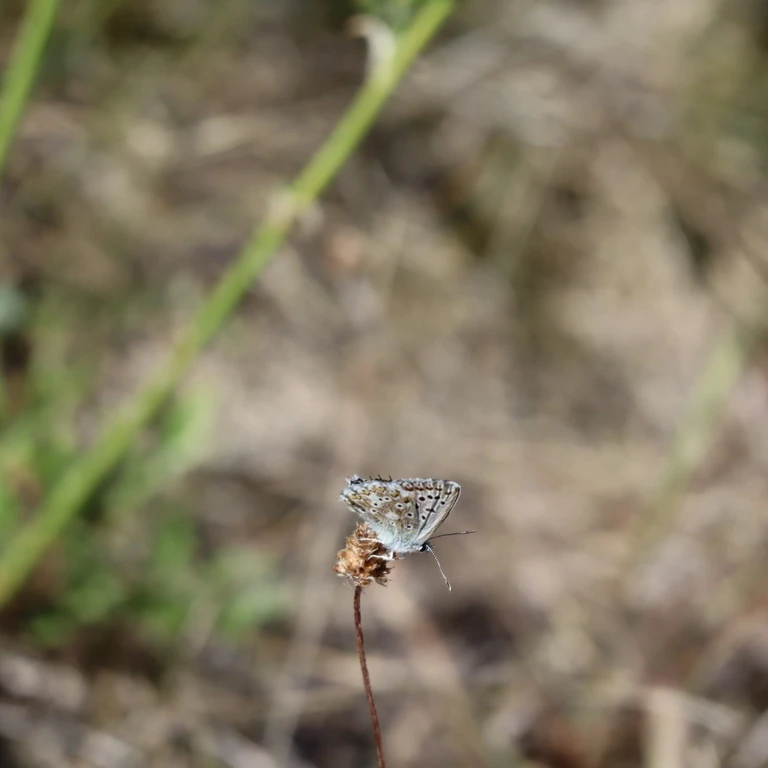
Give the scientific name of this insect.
Lysandra coridon
